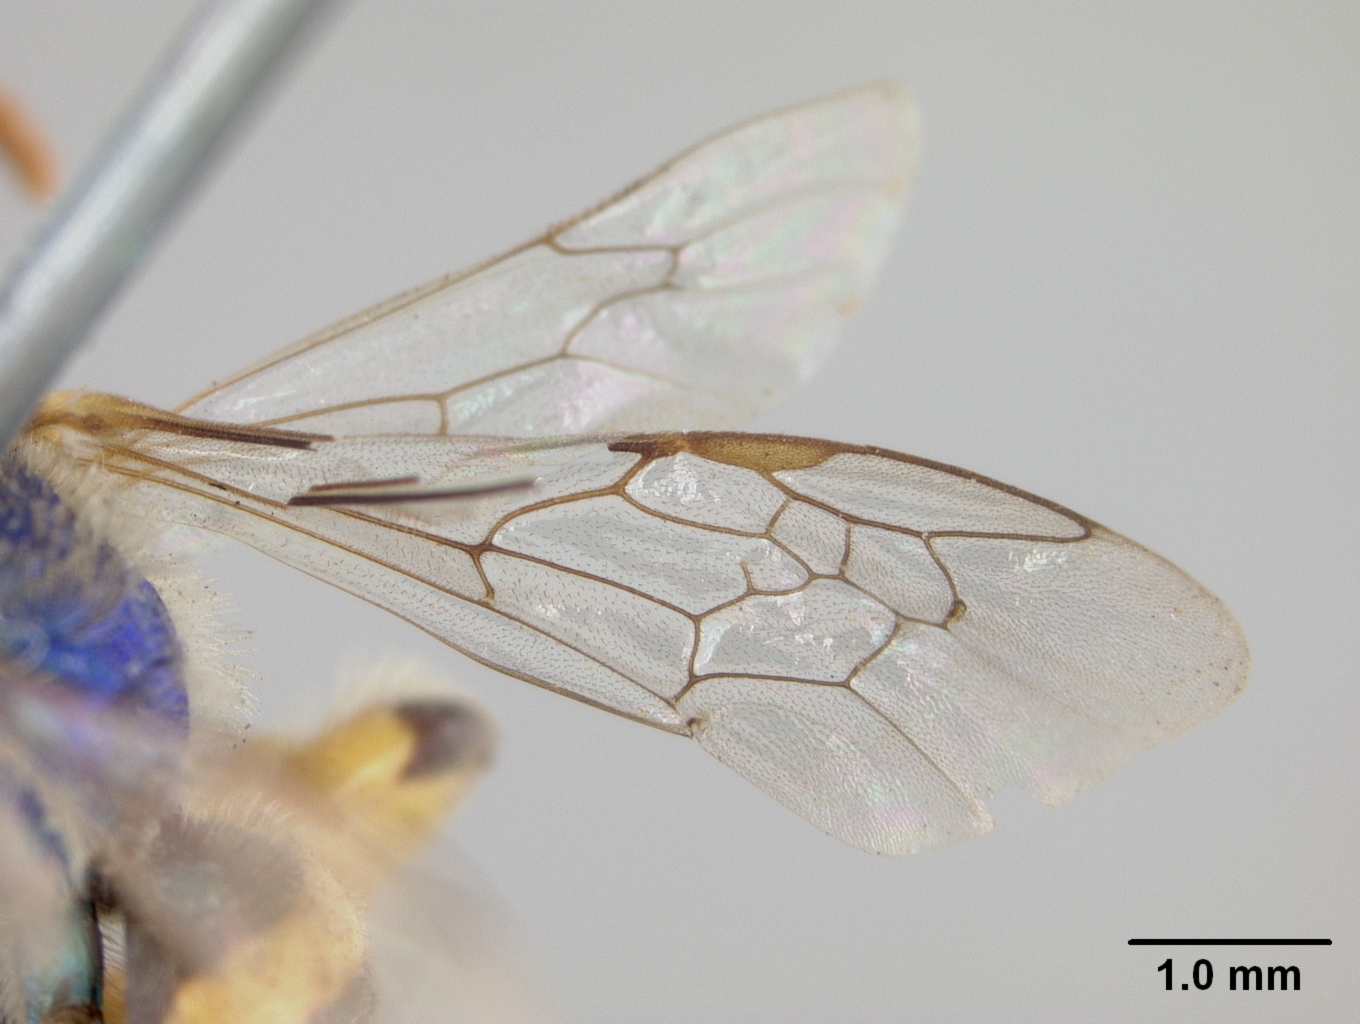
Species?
Agapostemon californicus
